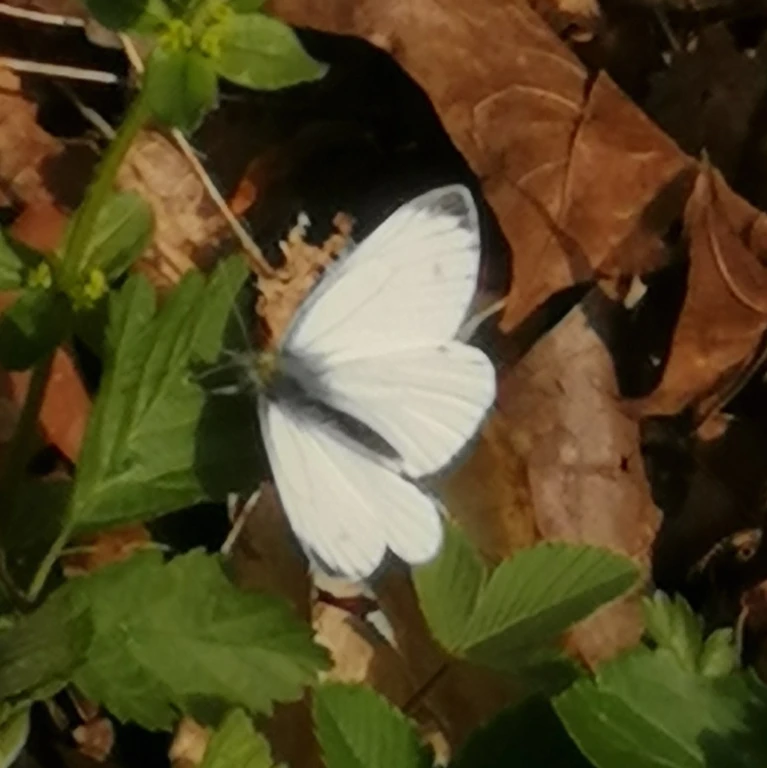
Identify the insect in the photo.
Pieris napi
